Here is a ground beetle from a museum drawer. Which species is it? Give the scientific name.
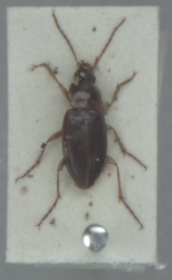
Calathus mollis
